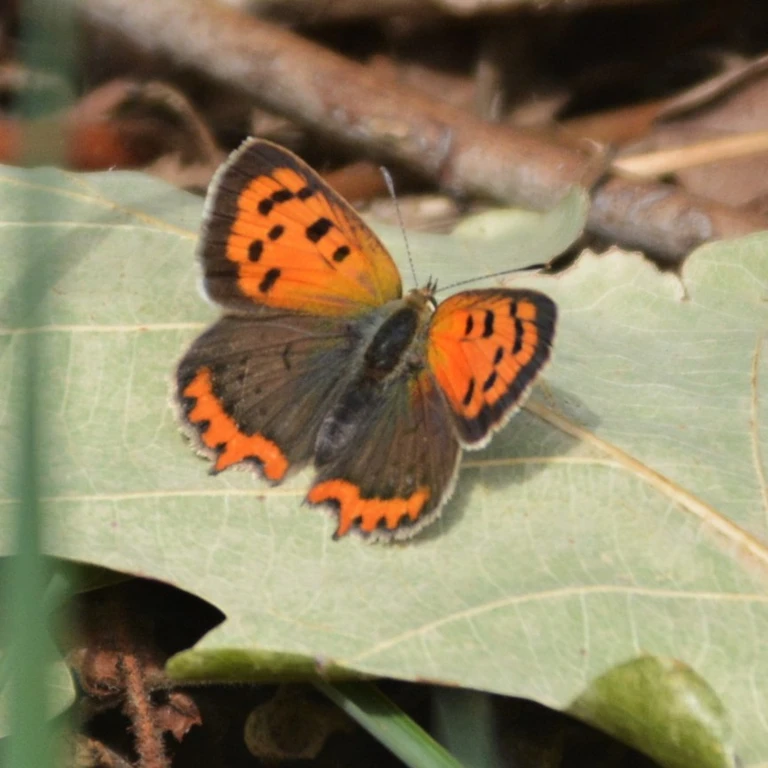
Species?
Lycaena phlaeas
